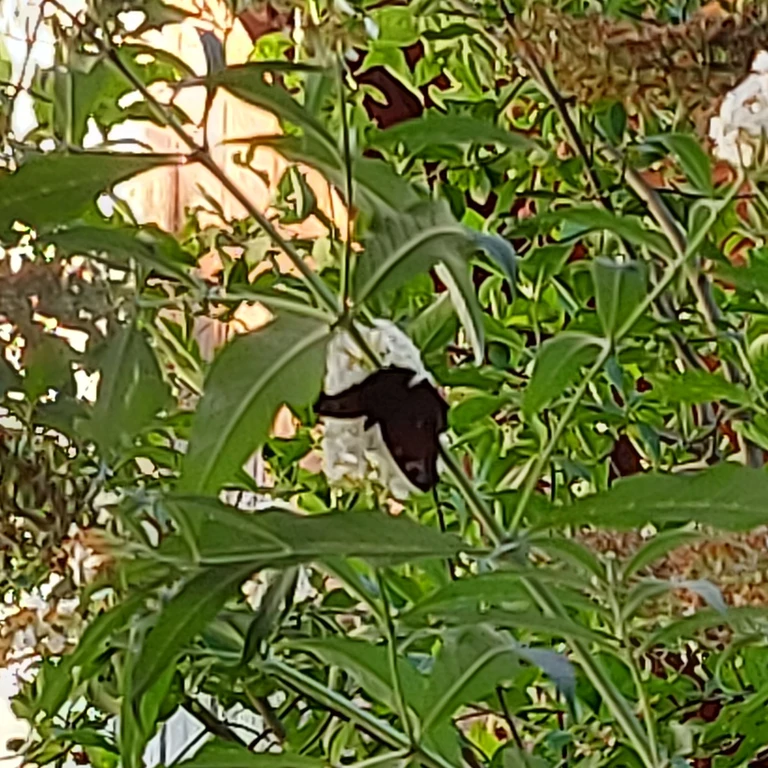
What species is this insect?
Aglais io
